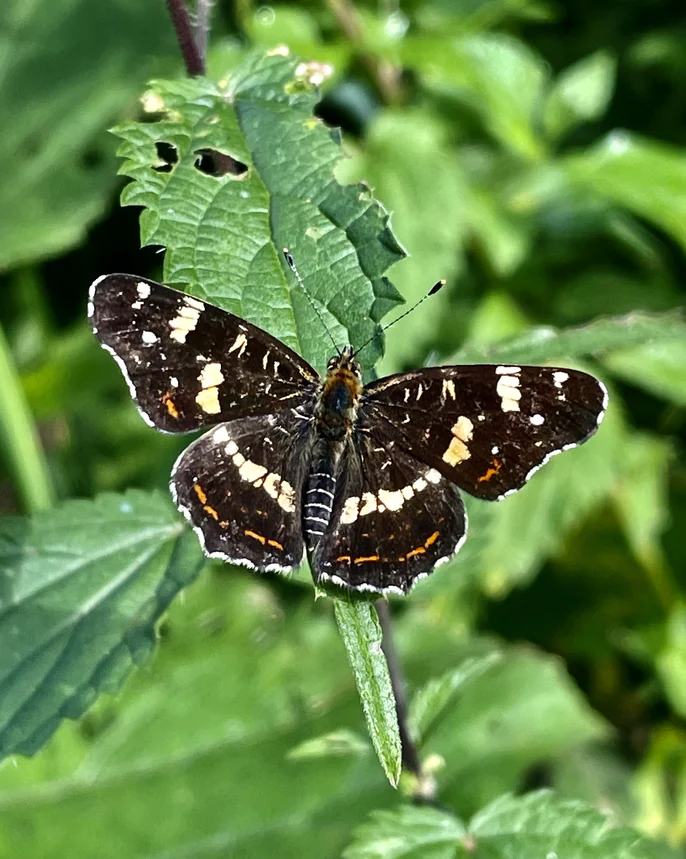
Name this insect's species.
Araschnia levana
